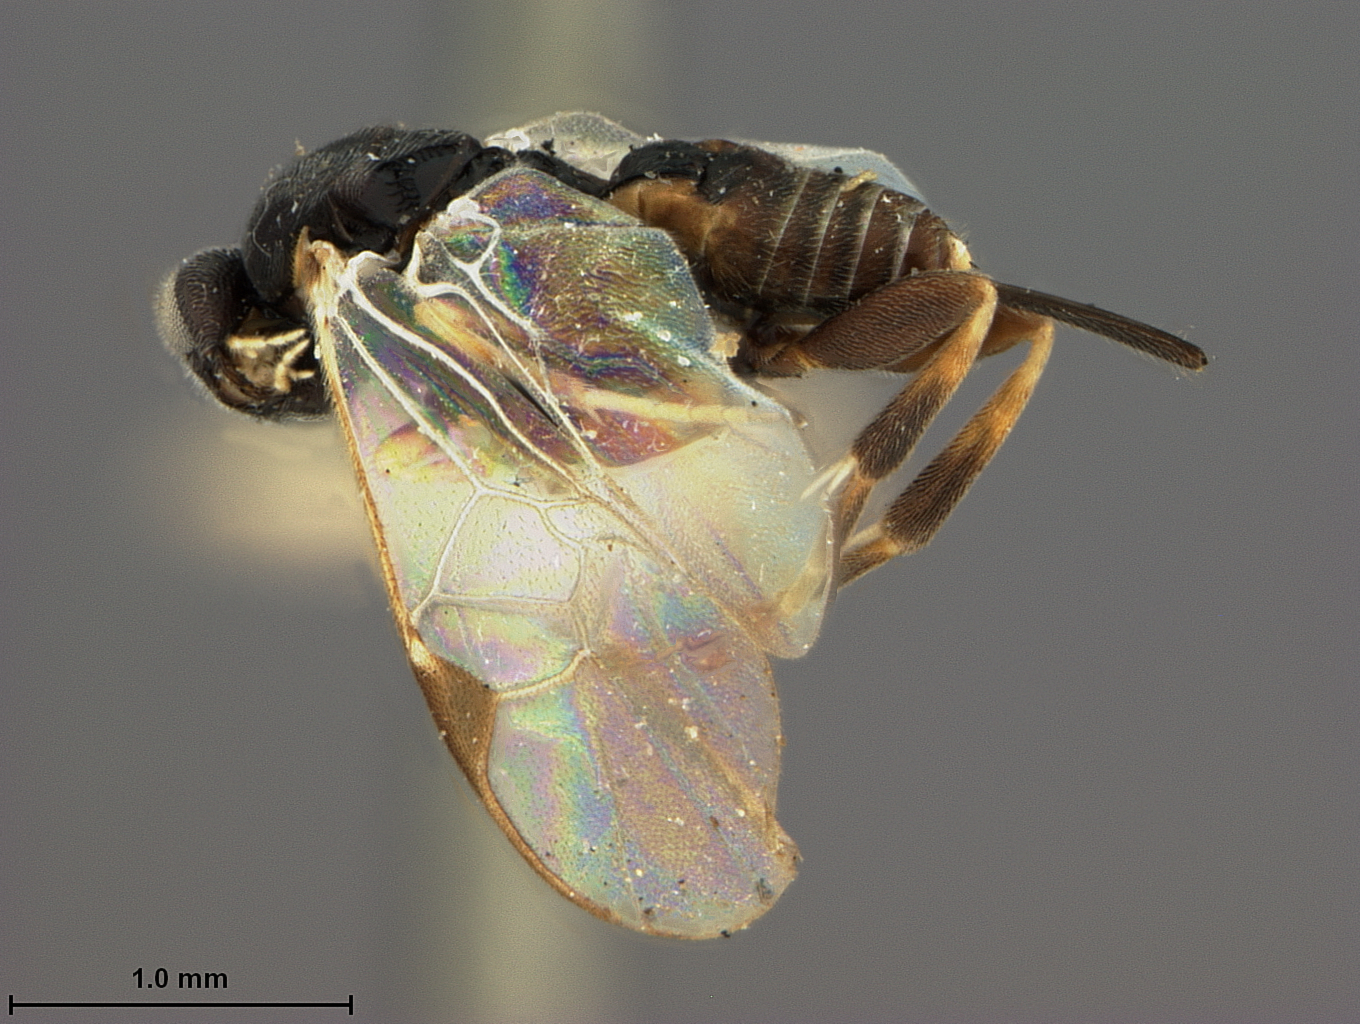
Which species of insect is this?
Apanteles canarsiae
